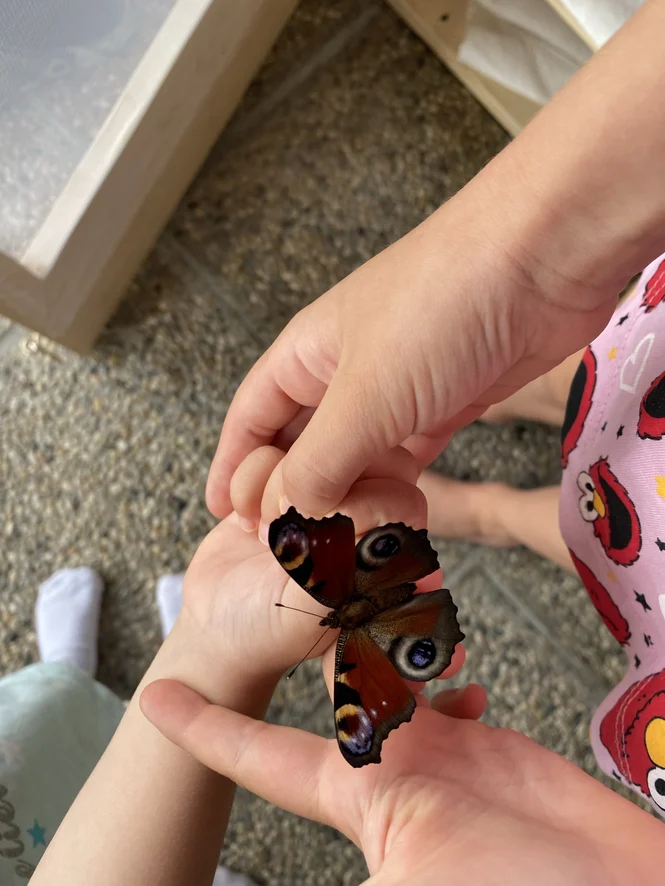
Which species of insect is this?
Aglais io
